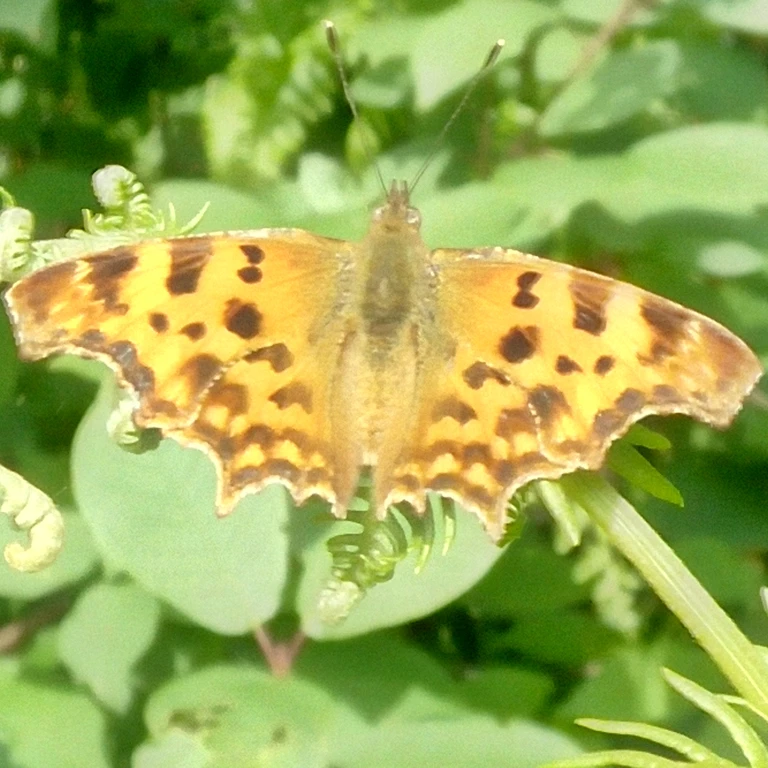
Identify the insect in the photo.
Polygonia c-album
